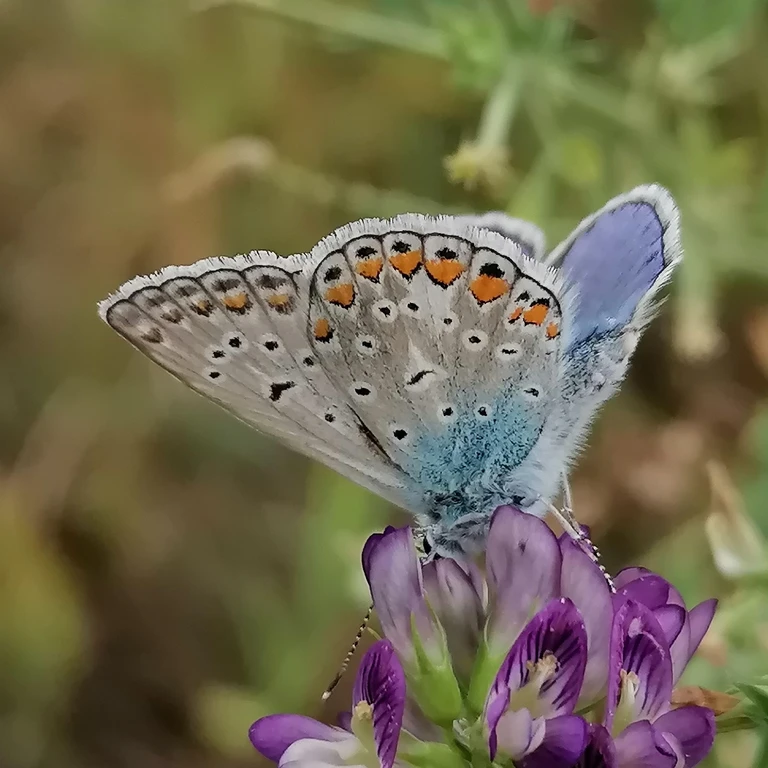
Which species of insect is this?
Polyommatus icarus
